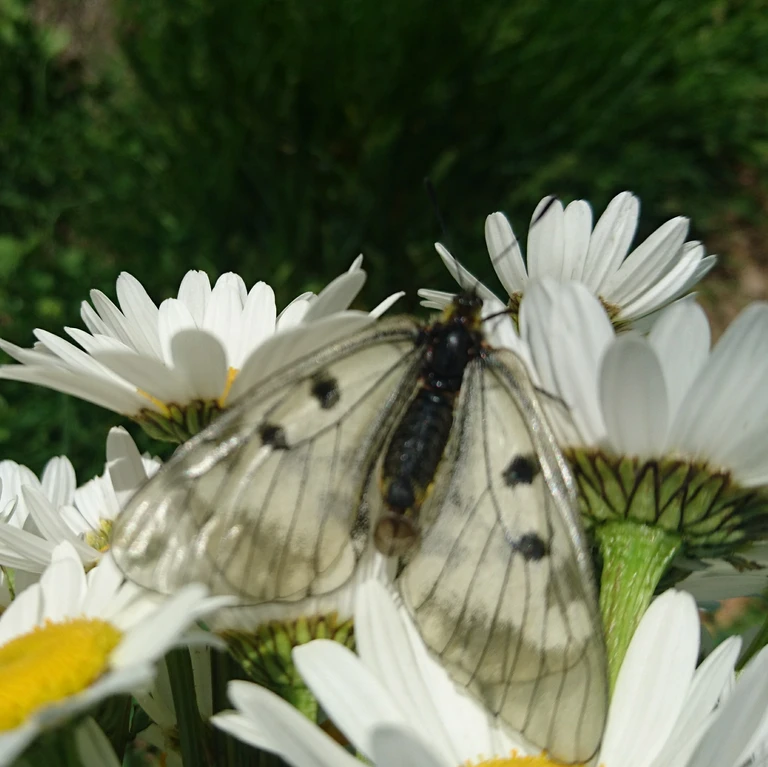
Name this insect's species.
Parnassius mnemosyne
